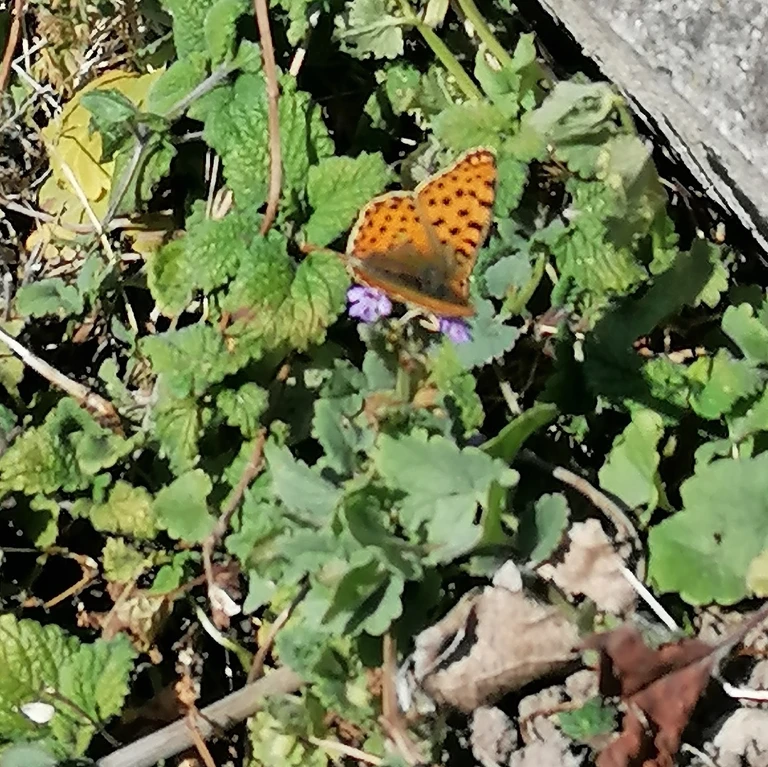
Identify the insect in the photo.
Issoria lathonia
